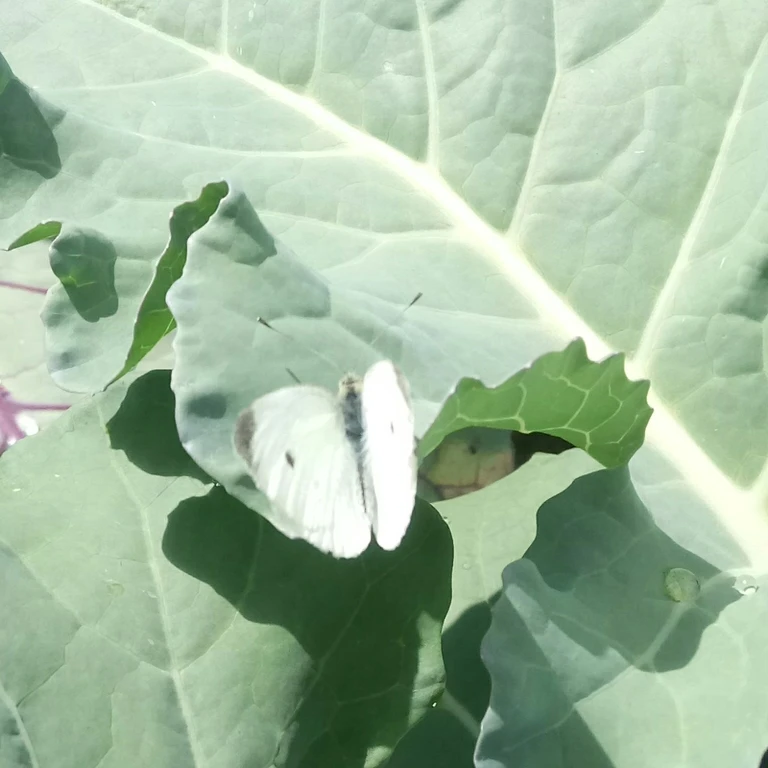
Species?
Pieris rapae
